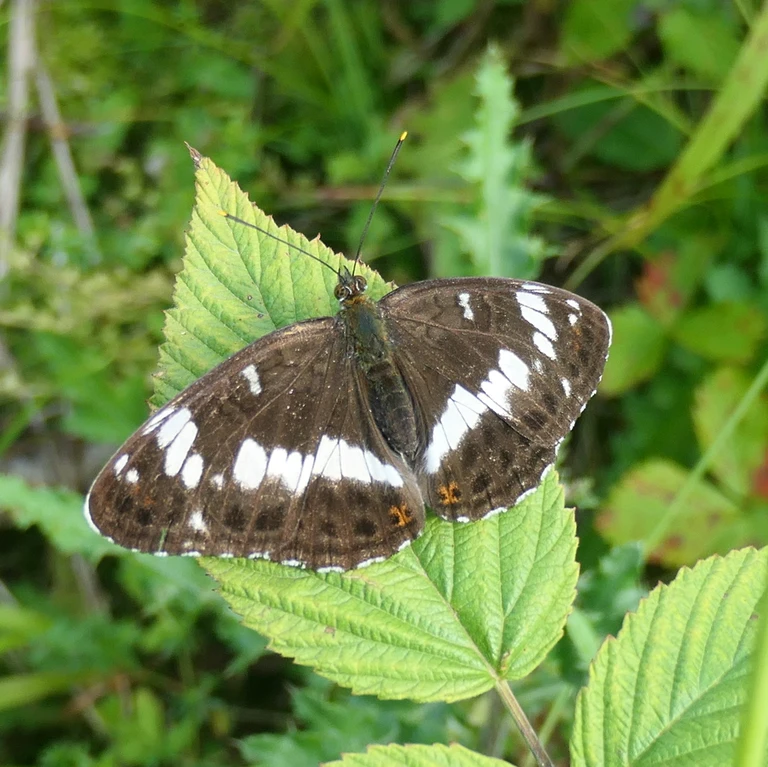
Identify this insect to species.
Limenitis camilla (also Ladoga camilla)
